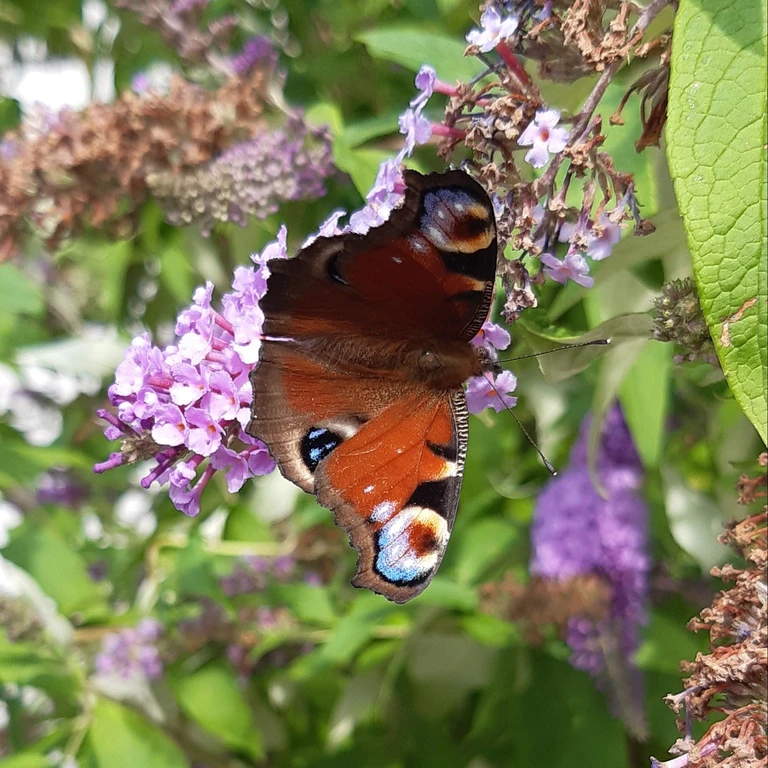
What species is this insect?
Aglais io
